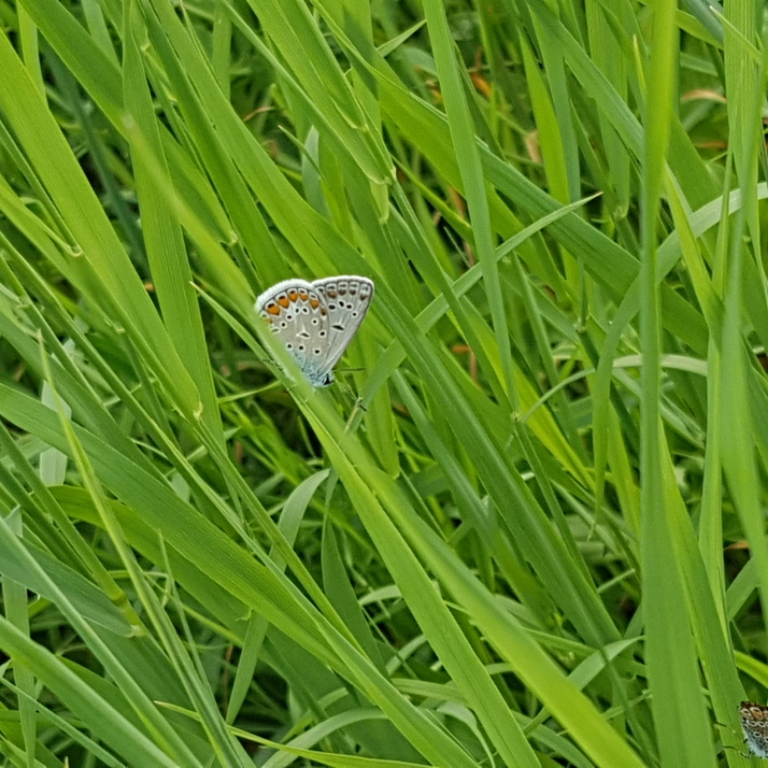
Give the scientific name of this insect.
Polyommatus icarus
